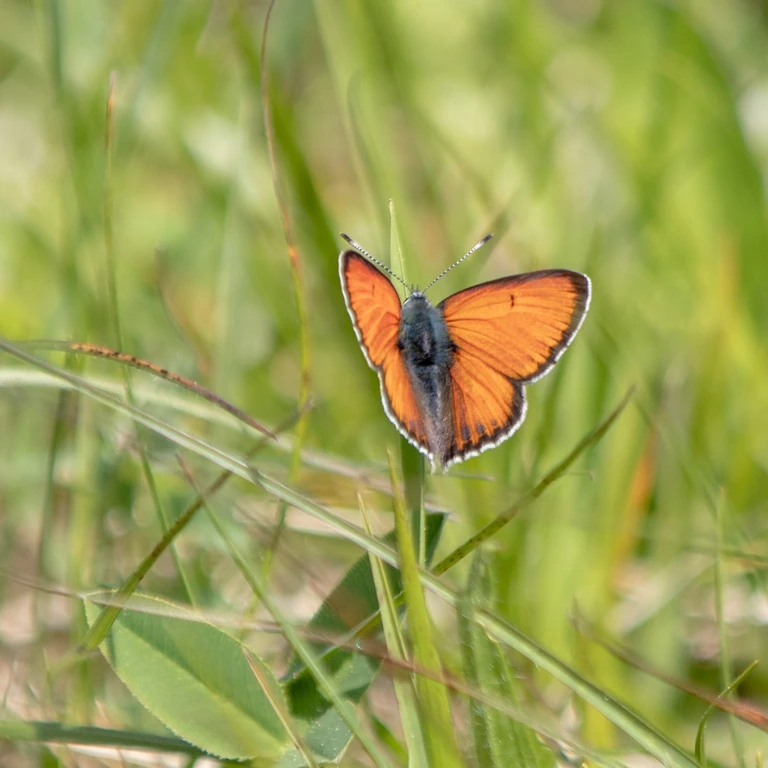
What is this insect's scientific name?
Lycaena hippothoe (also Palaeochrysophanus hippothoe)
